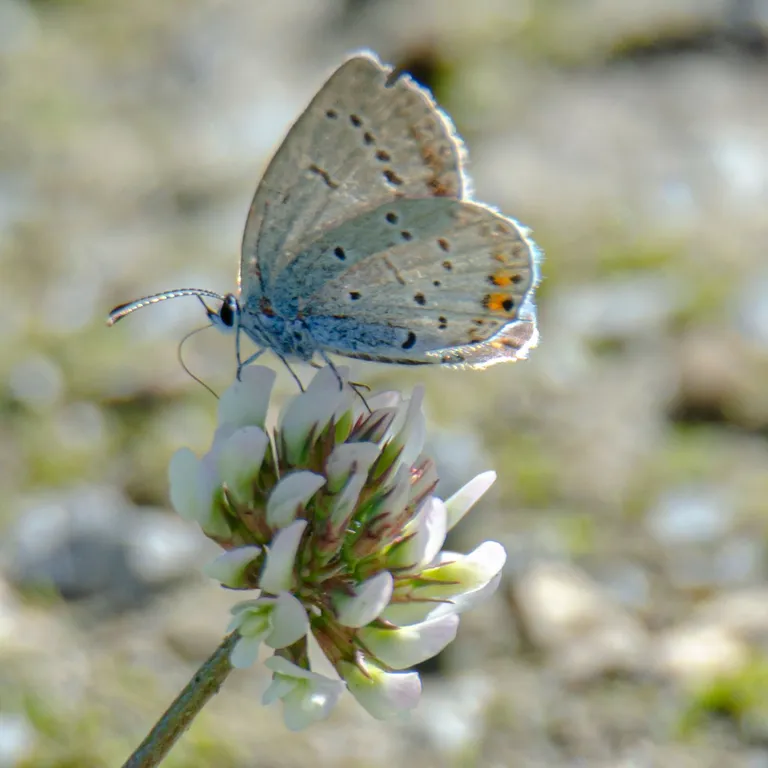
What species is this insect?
Cupido argiades (also Elkalyce argiades)
